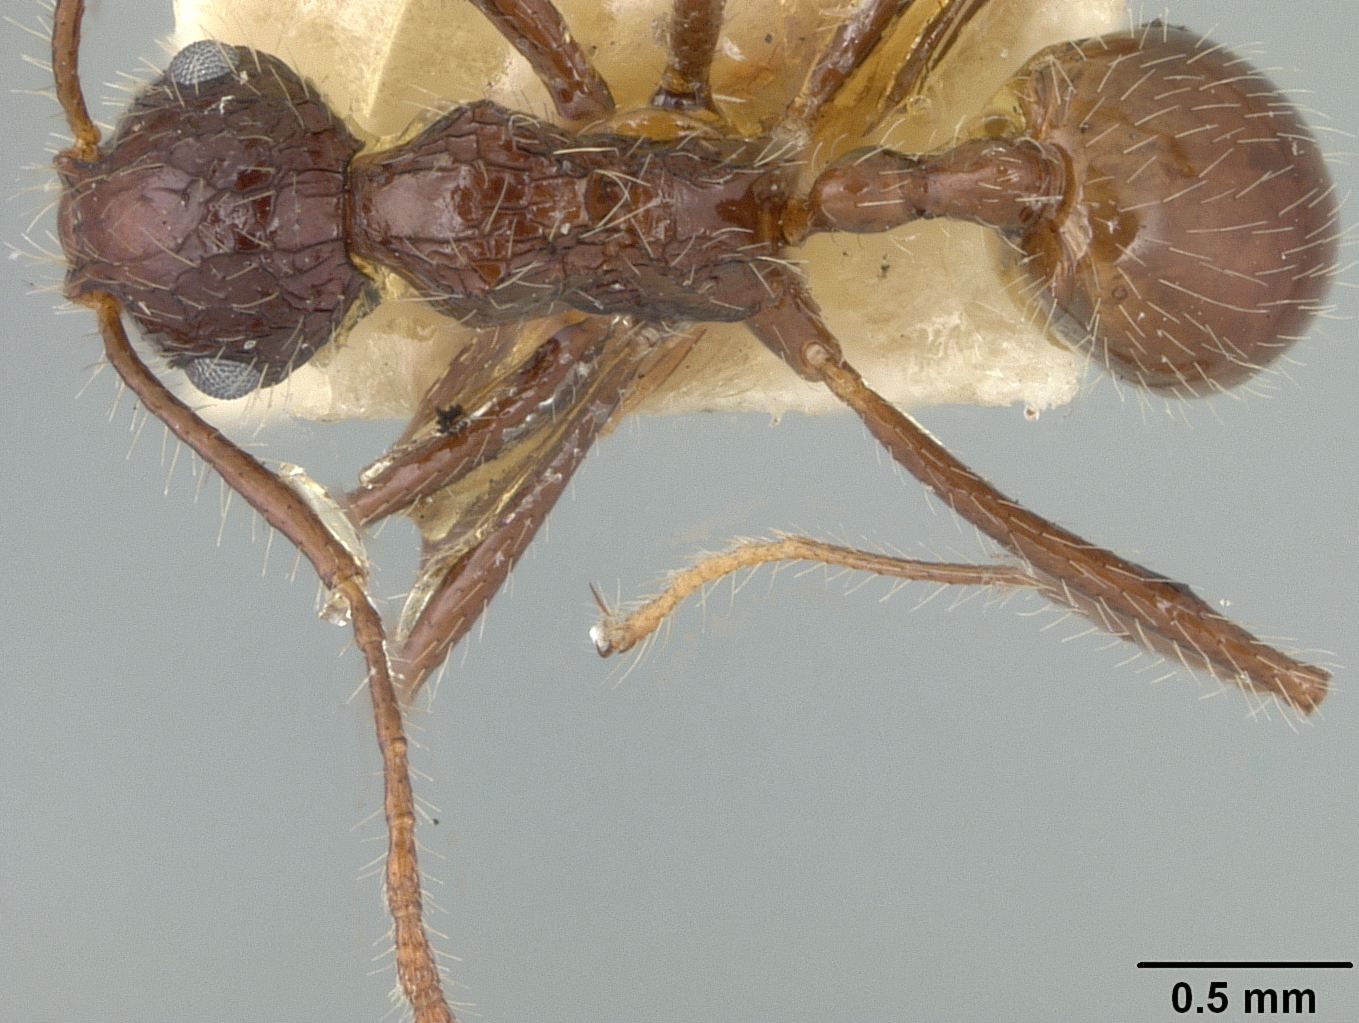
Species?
Myrmicaria exigua
